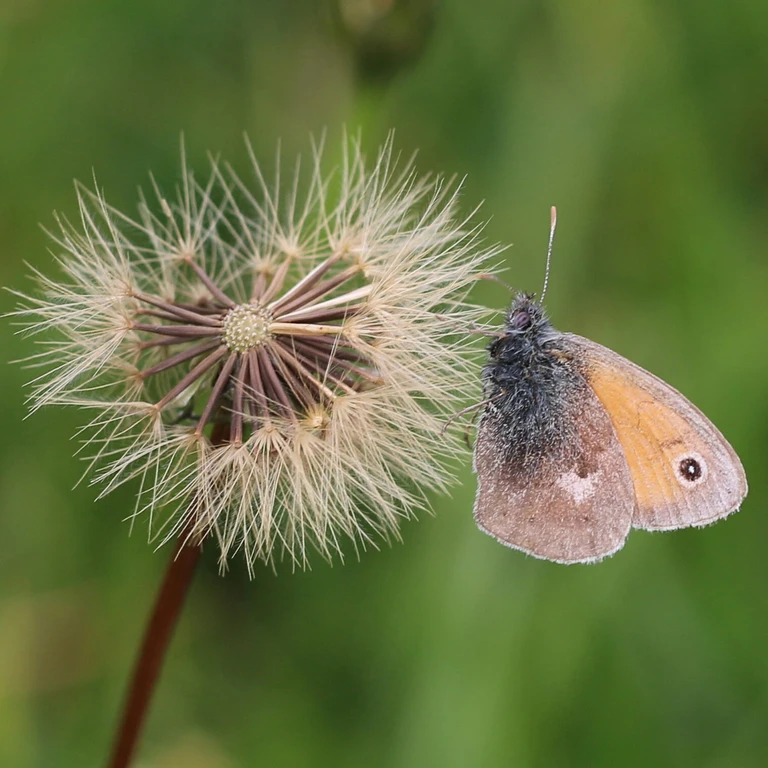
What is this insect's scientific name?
Coenonympha pamphilus
